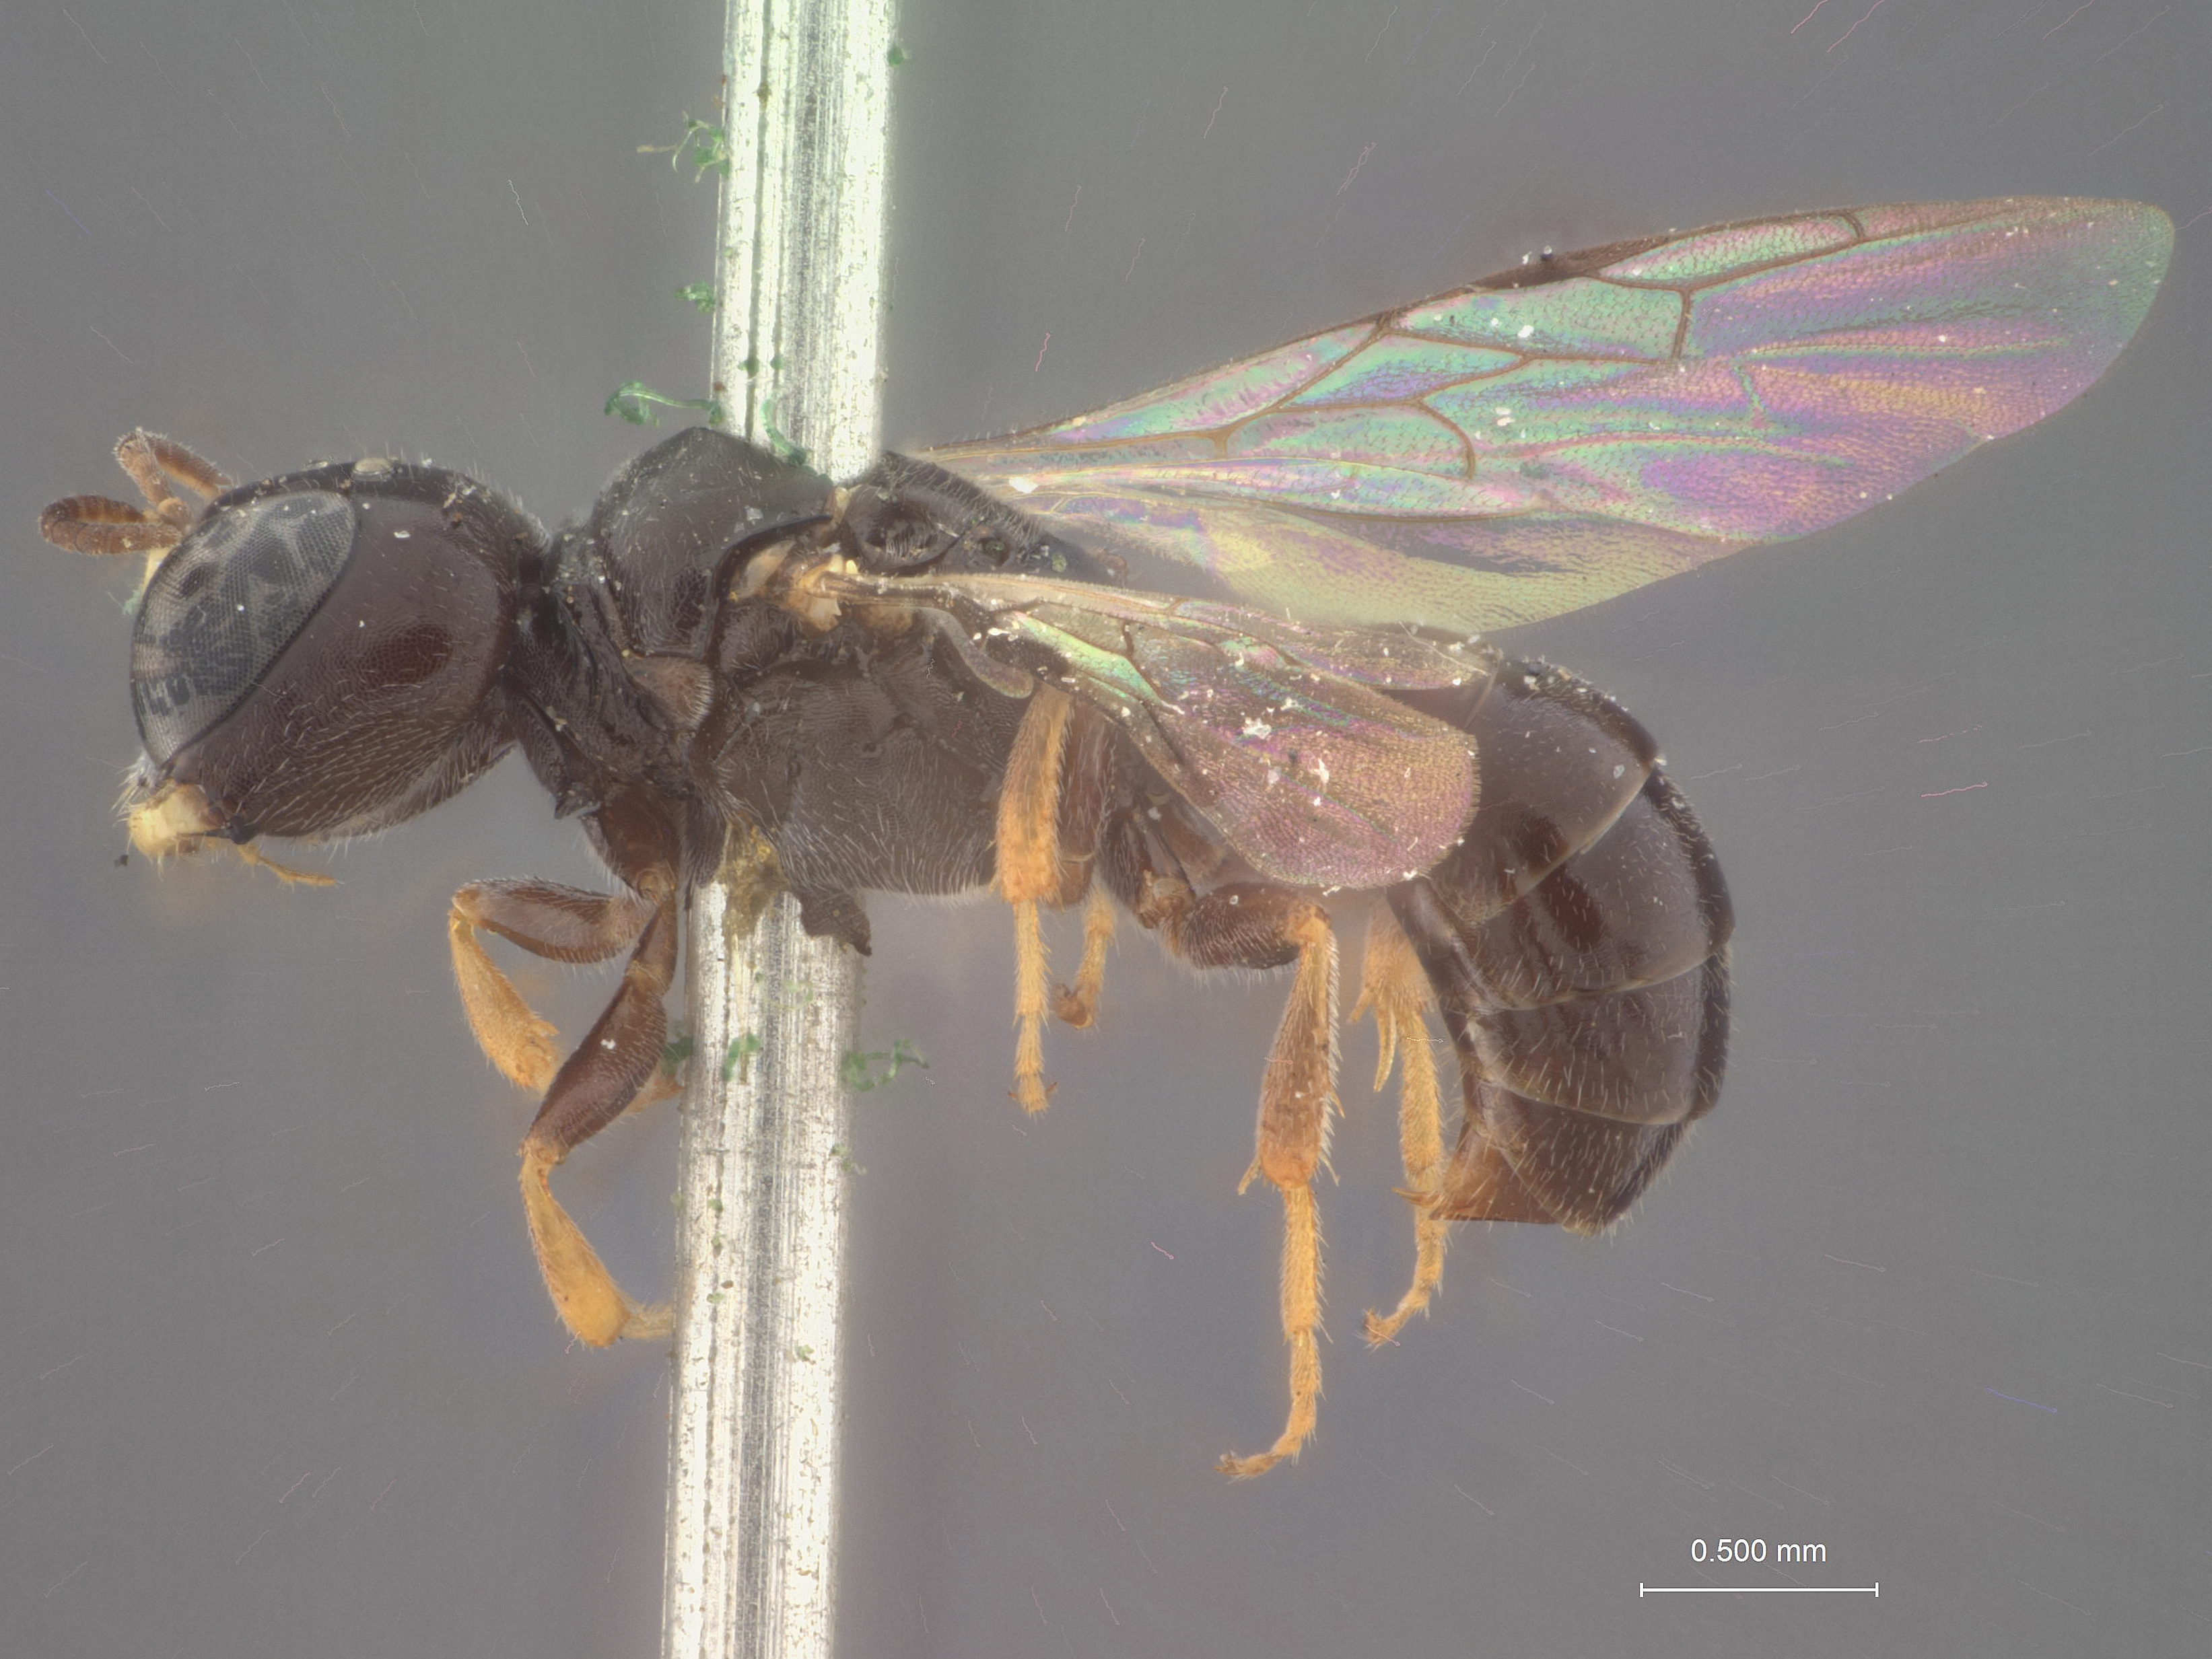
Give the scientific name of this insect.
Crabro universitatis
